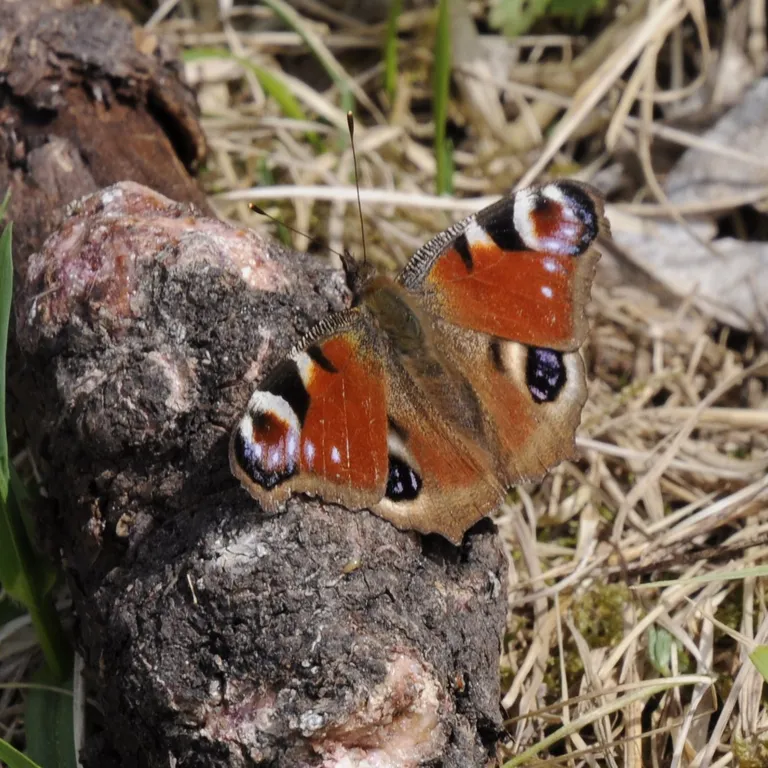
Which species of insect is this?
Aglais io
